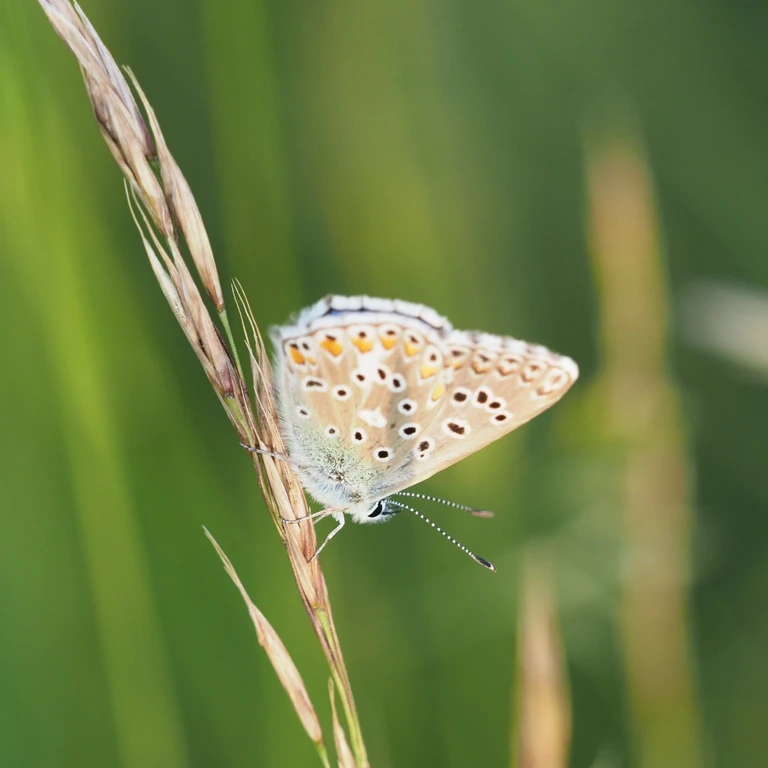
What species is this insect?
Polyommatus icarus
